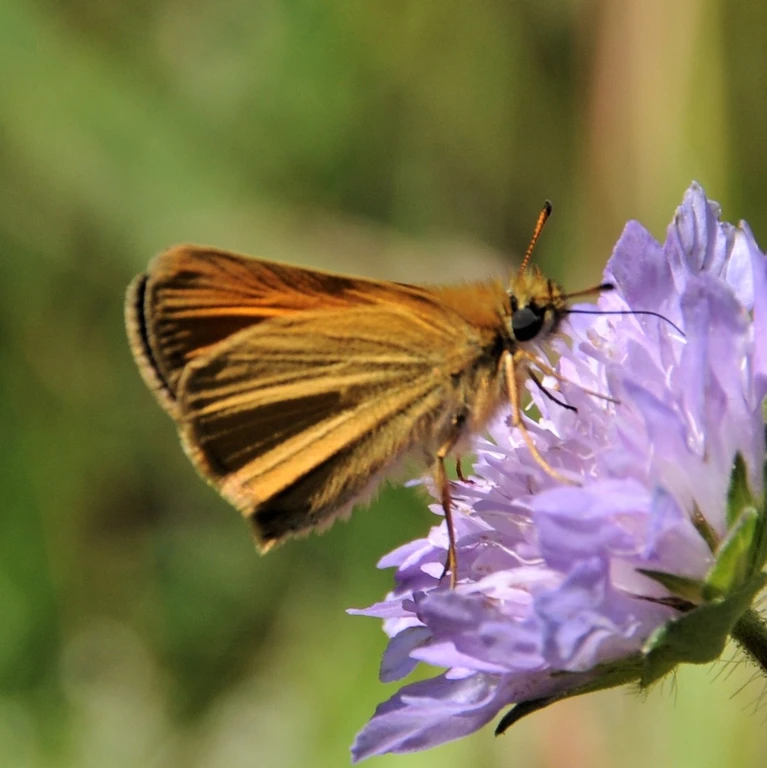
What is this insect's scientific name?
Thymelicus lineola
